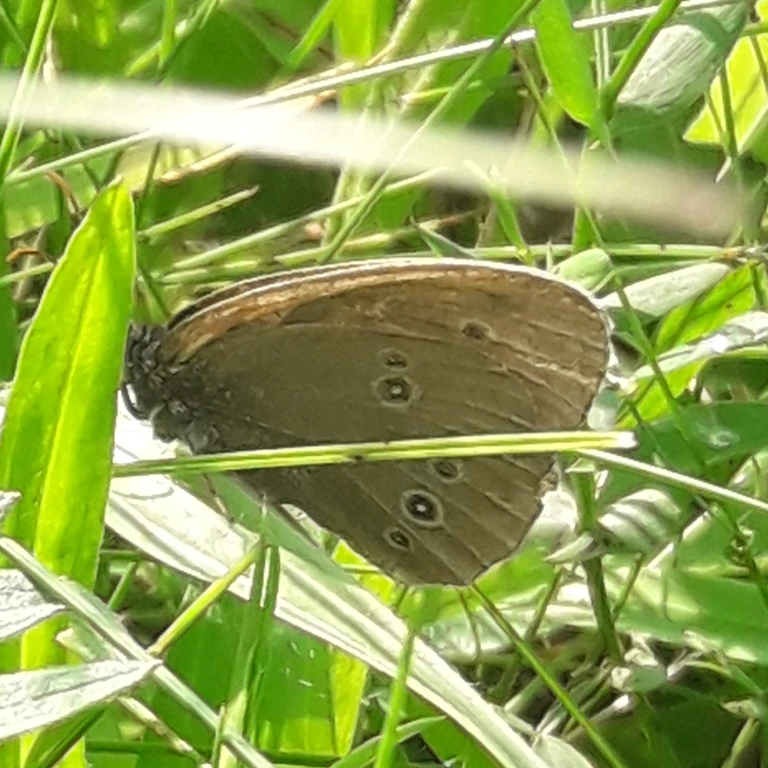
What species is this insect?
Aphantopus hyperantus
